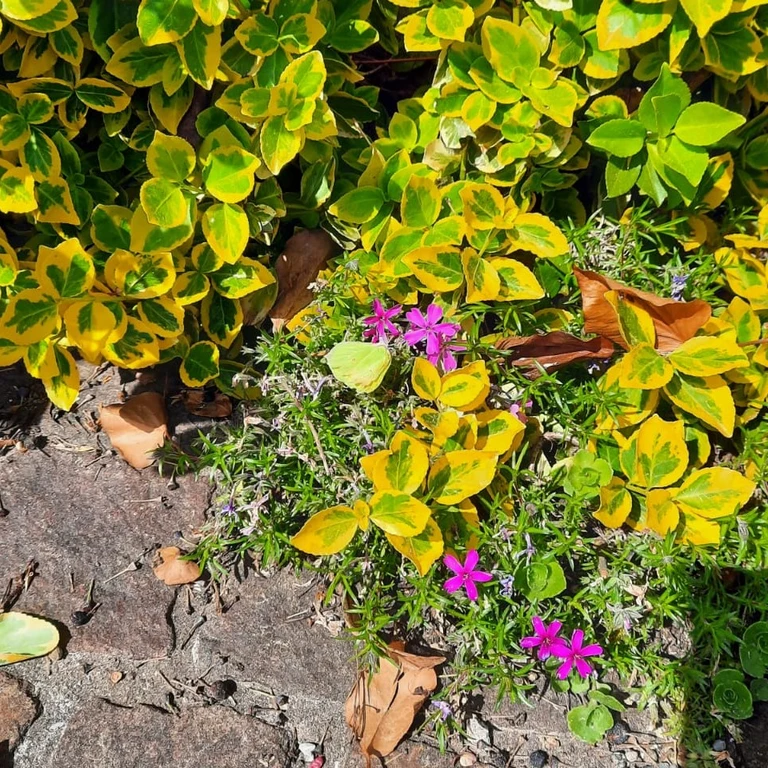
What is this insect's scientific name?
Gonepteryx rhamni
